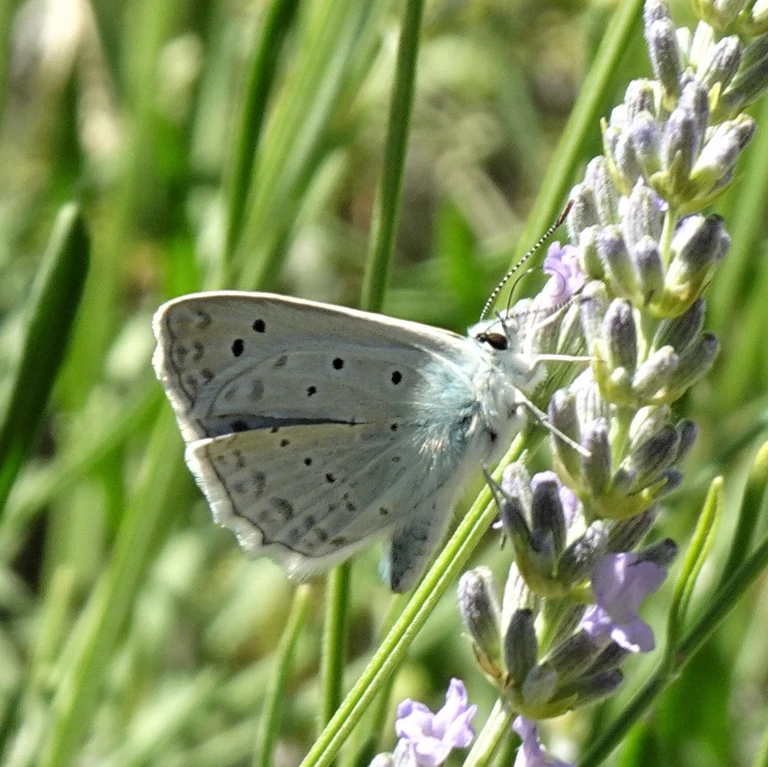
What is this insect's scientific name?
Polyommatus daphnis
